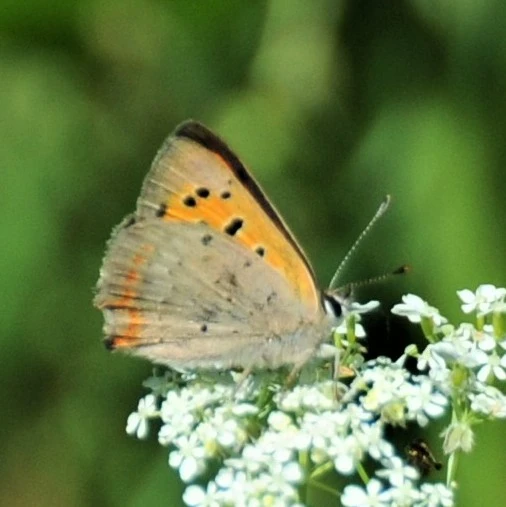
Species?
Lycaena phlaeas
